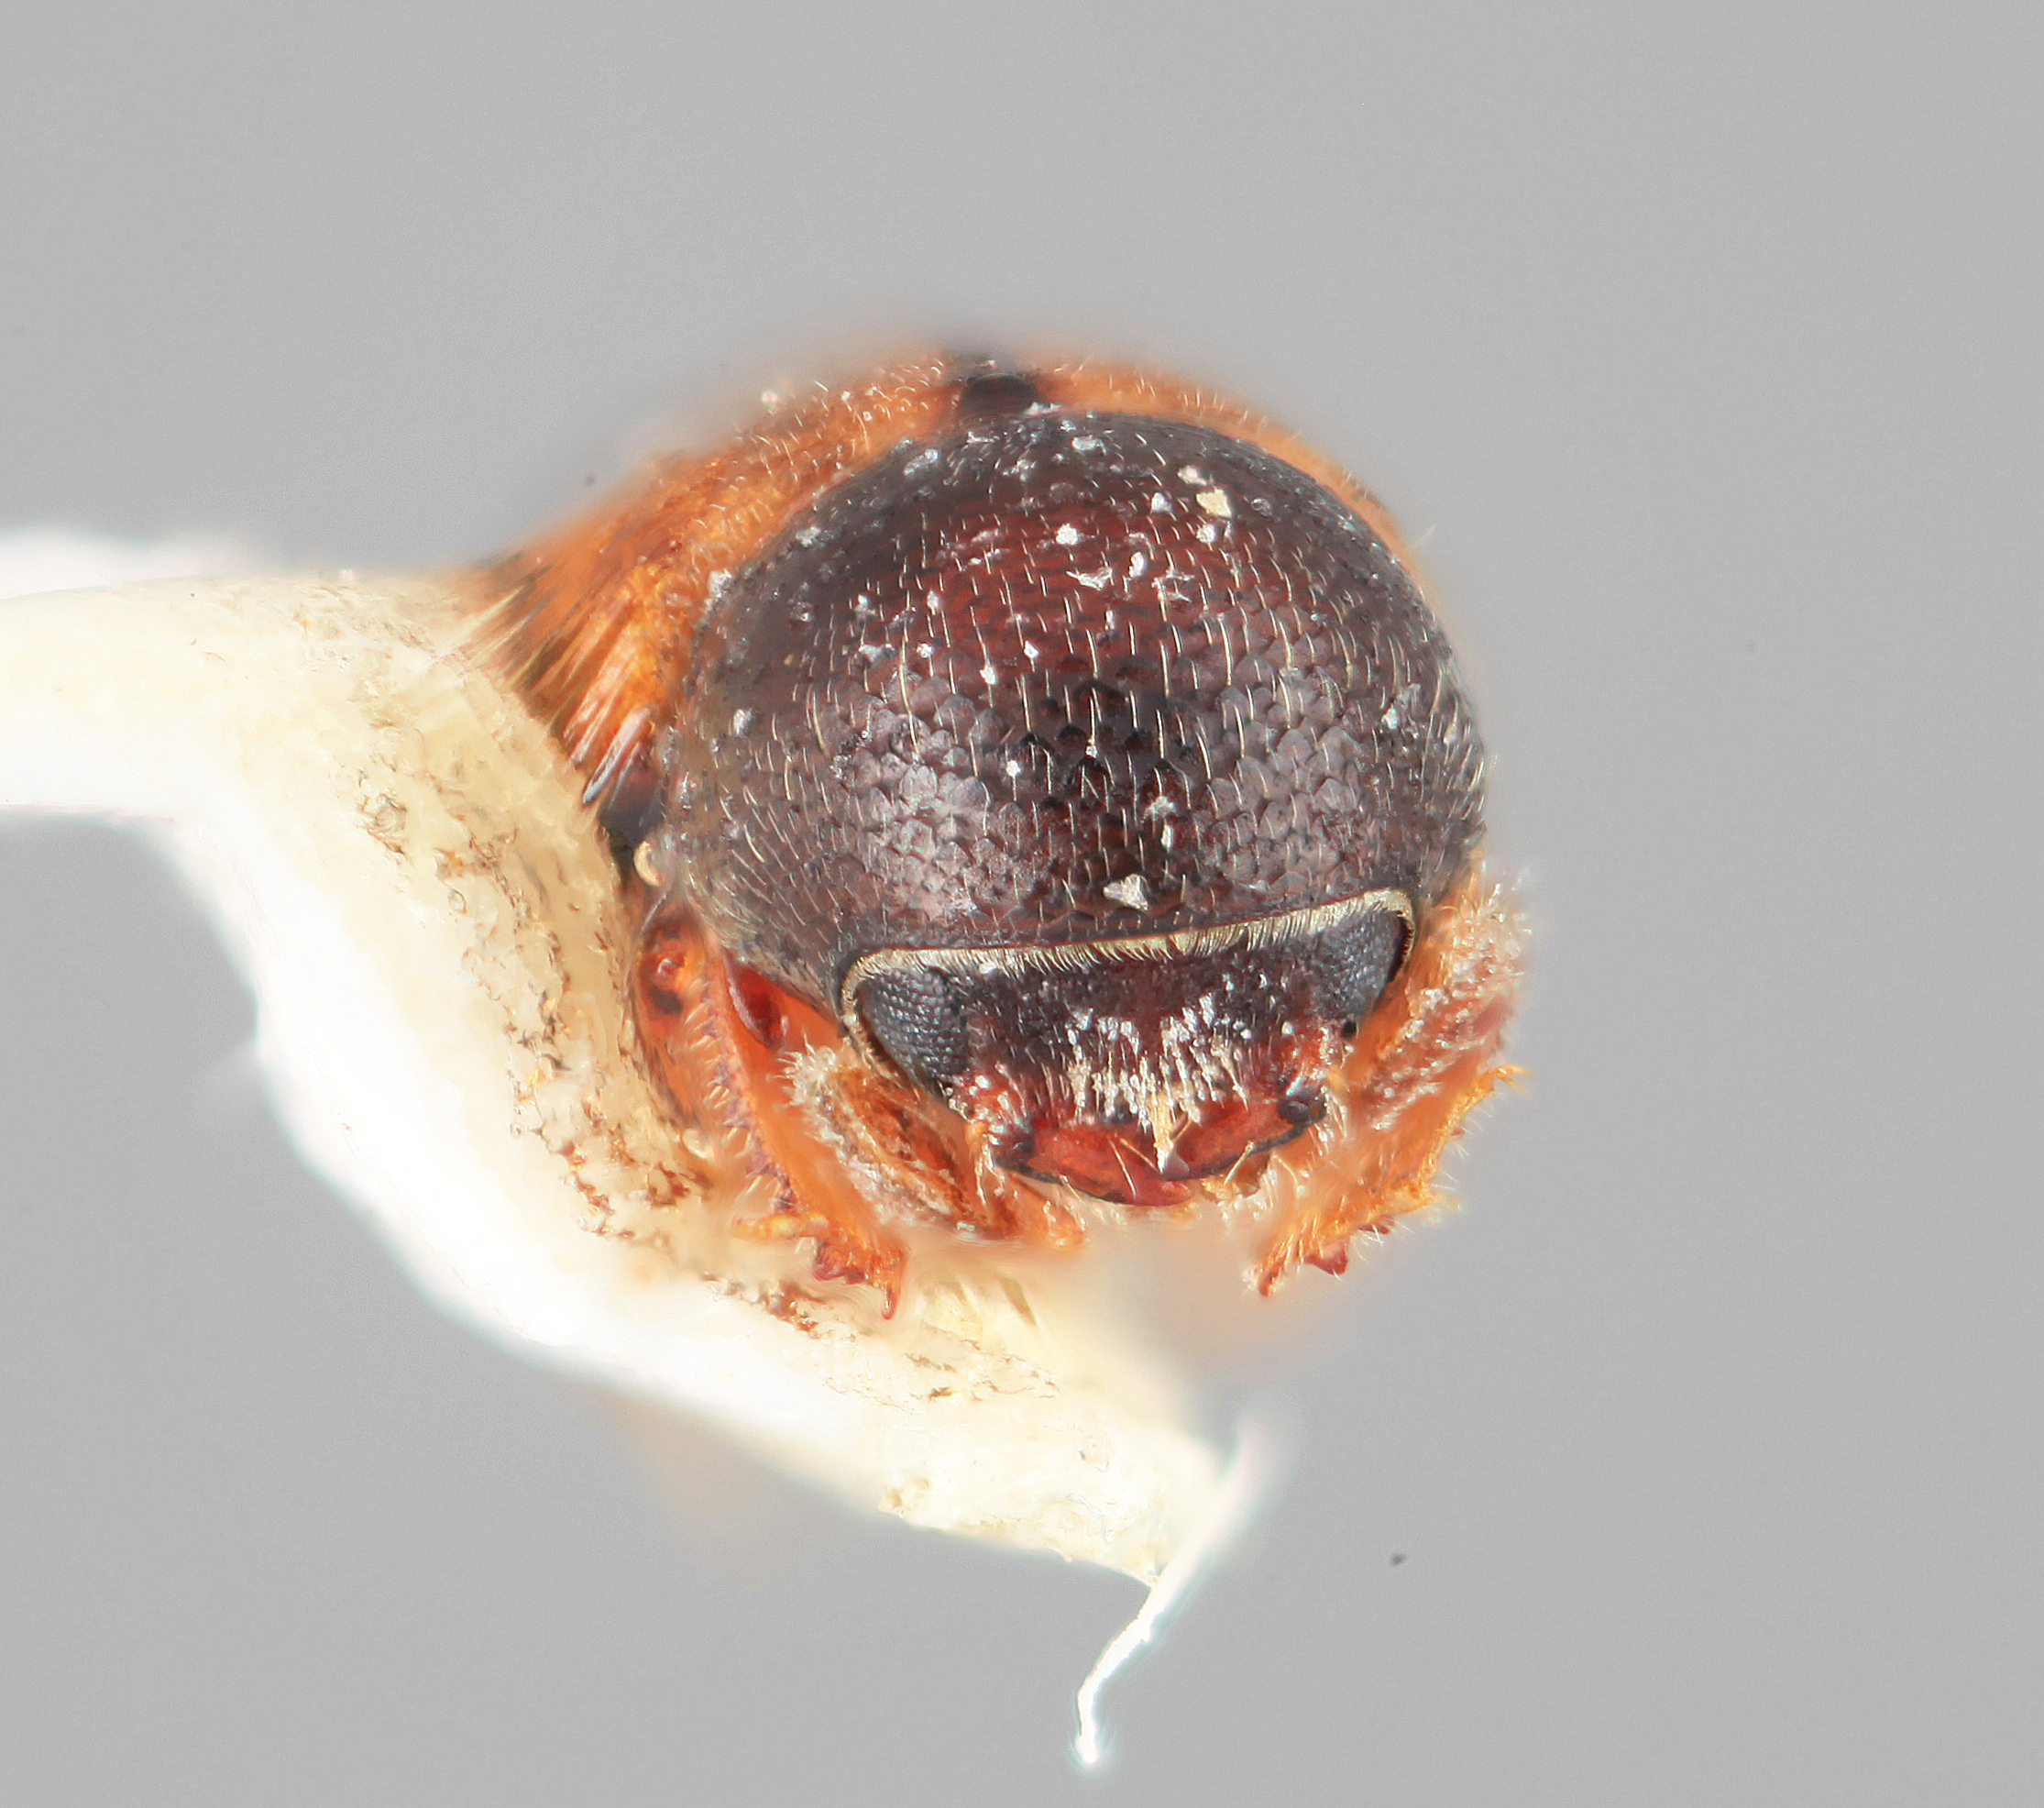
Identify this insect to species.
Tricolus myrti
